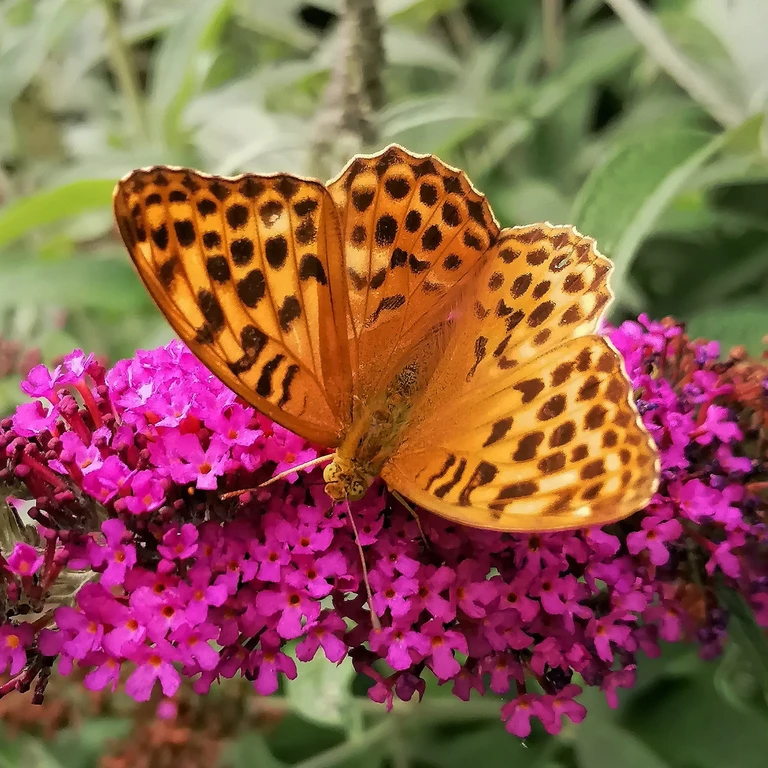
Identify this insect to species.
Argynnis paphia
